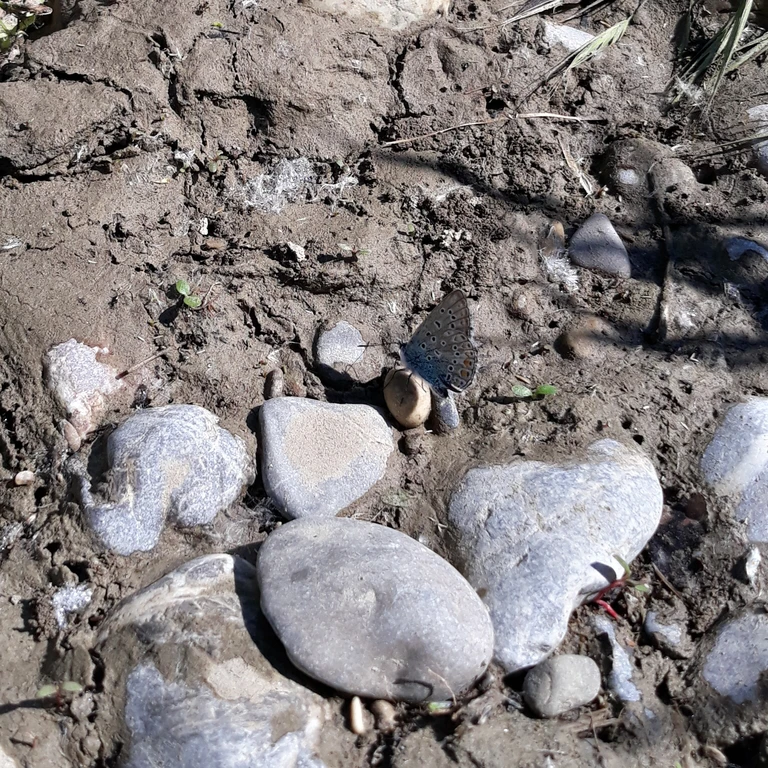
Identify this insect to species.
Polyommatus icarus
